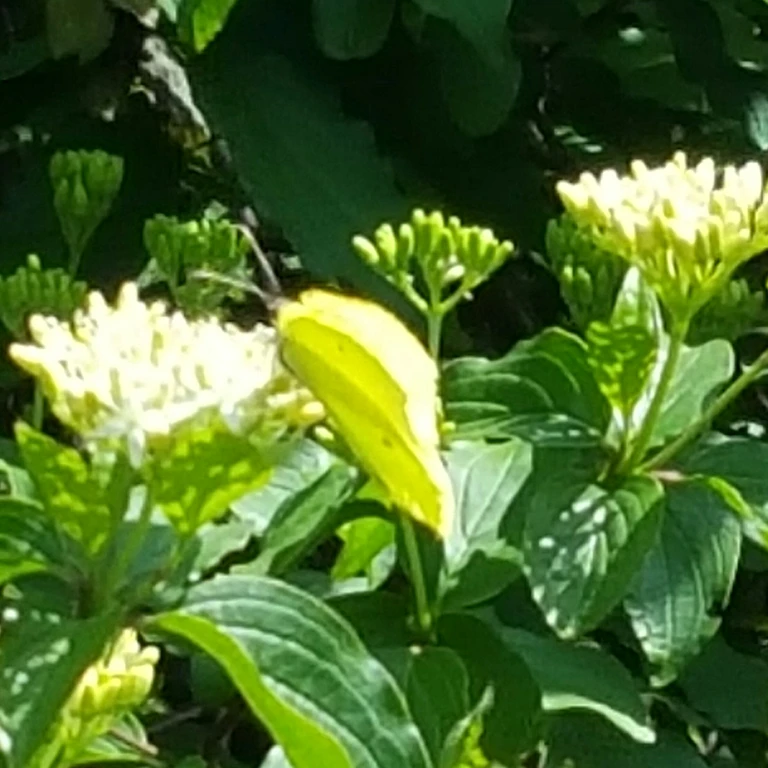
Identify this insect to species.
Gonepteryx rhamni
